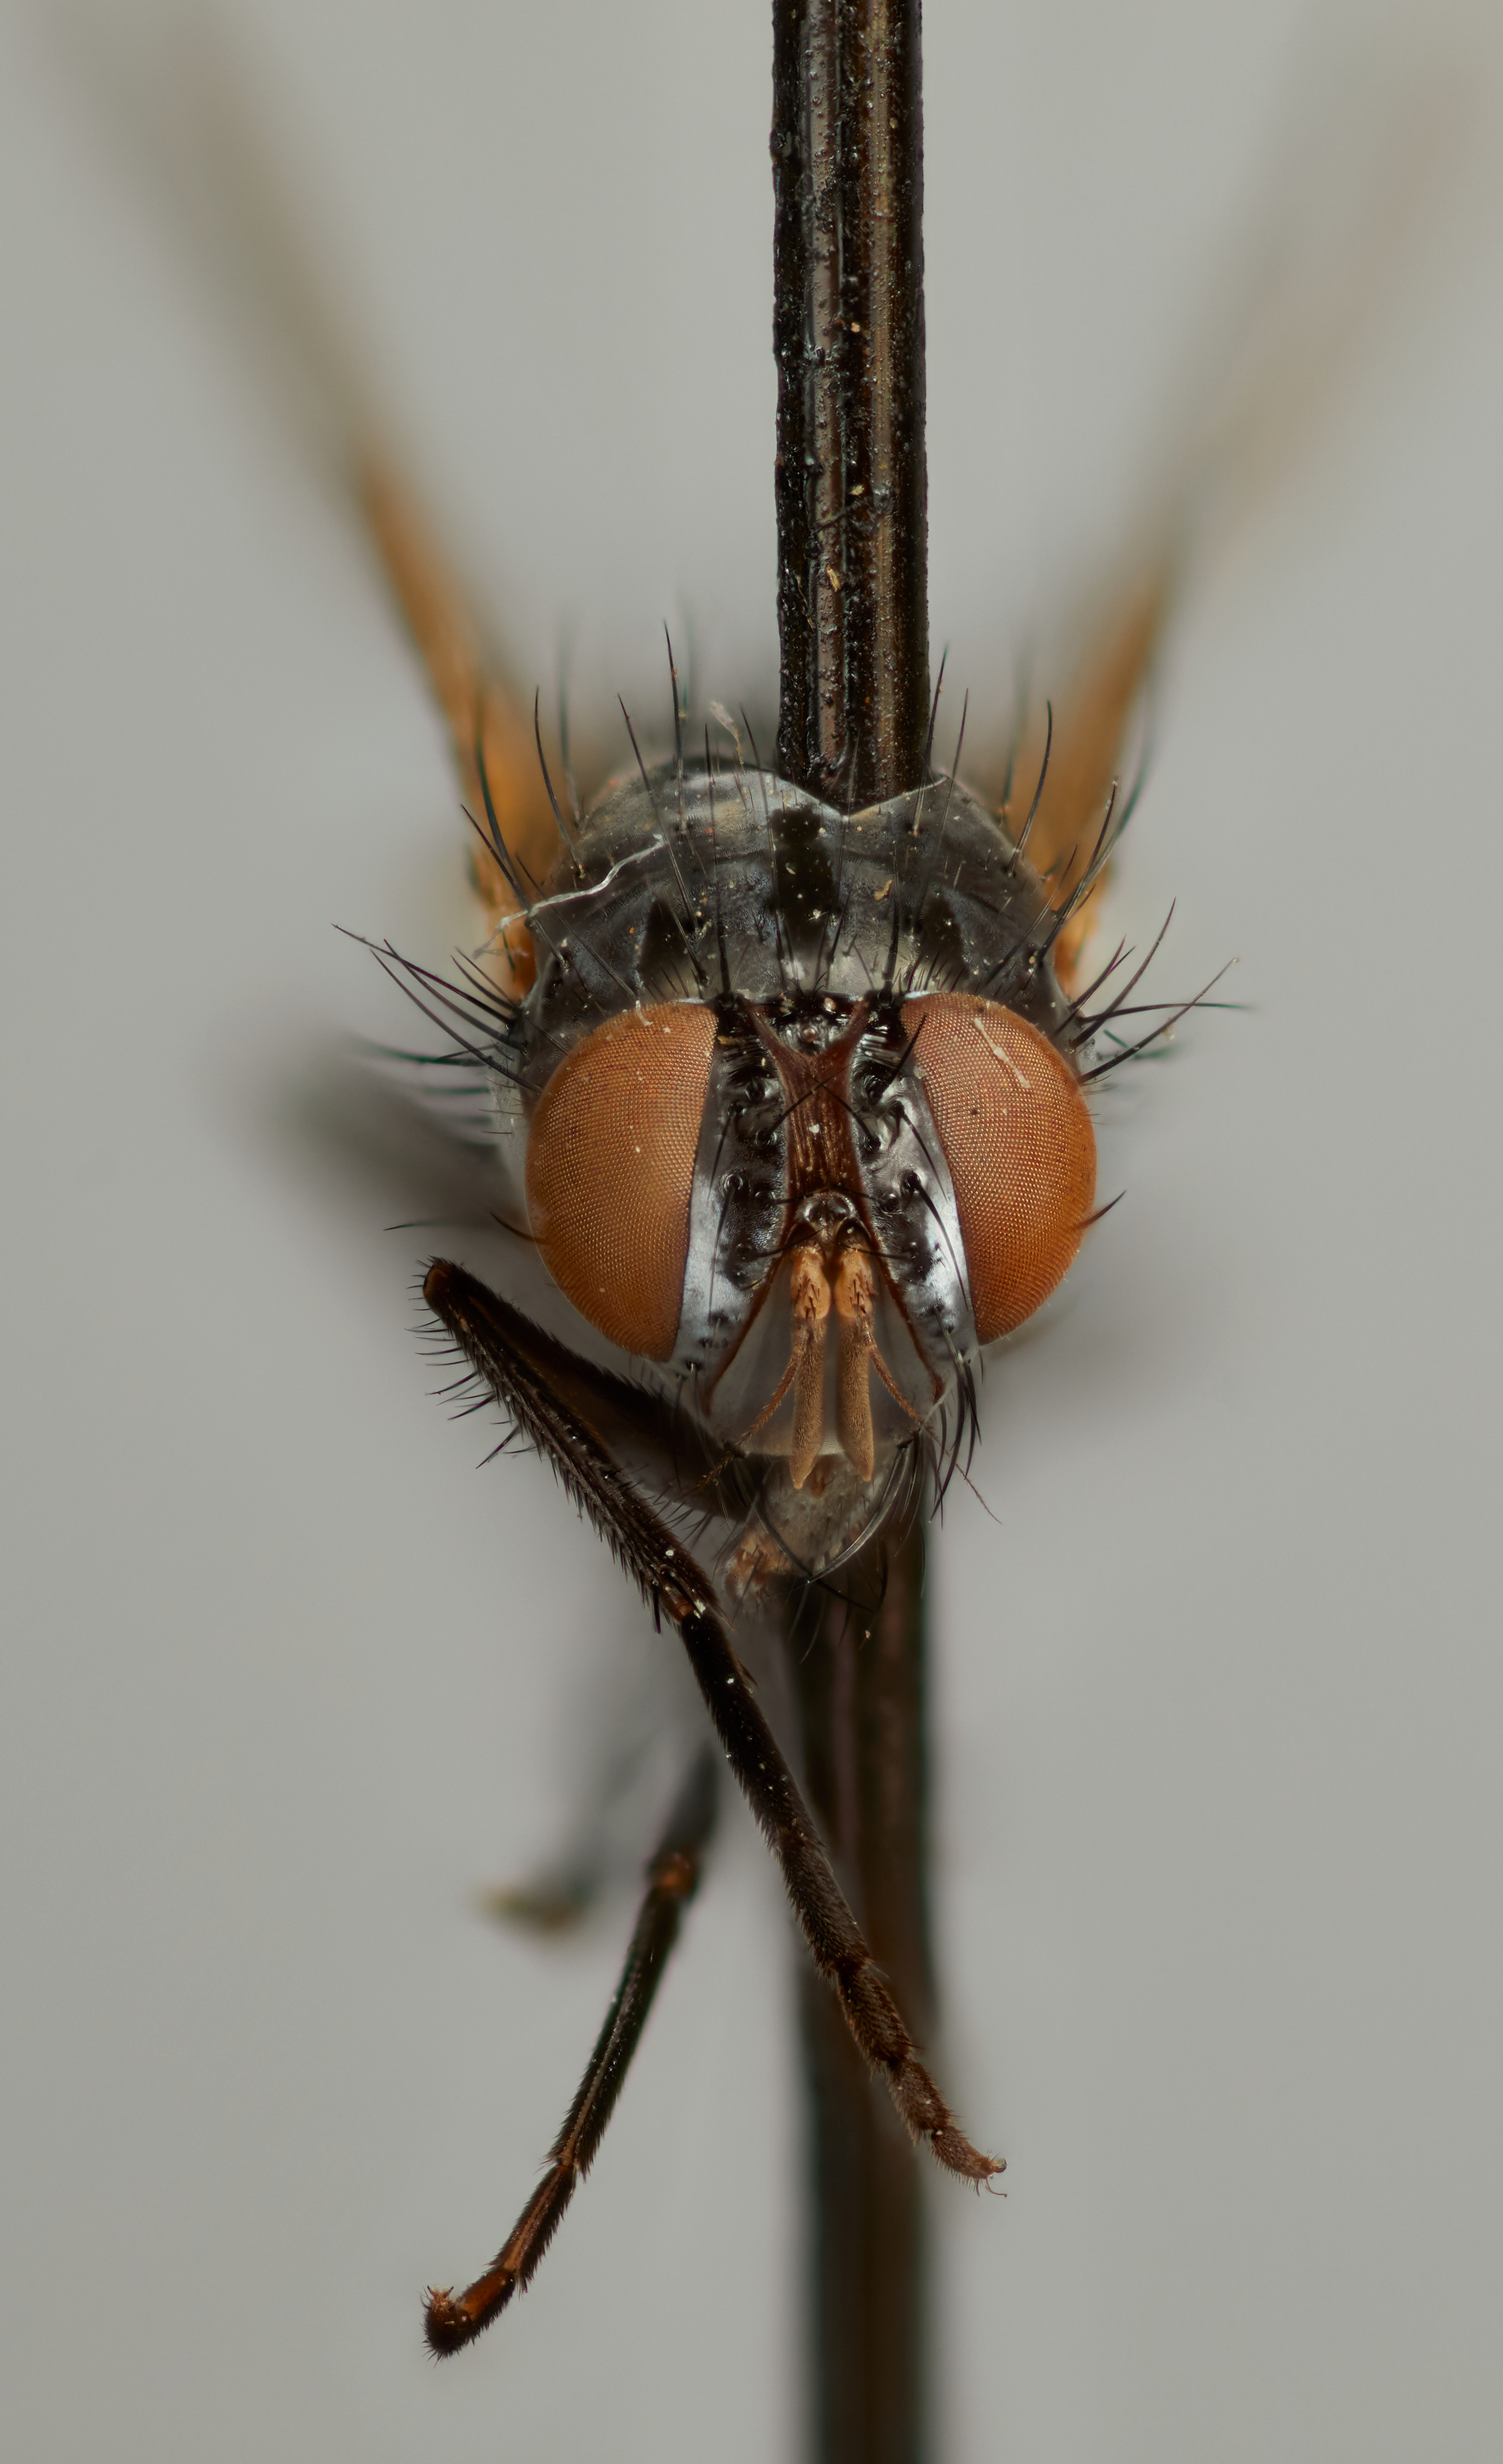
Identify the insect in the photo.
Metallicomintho abdominalis
